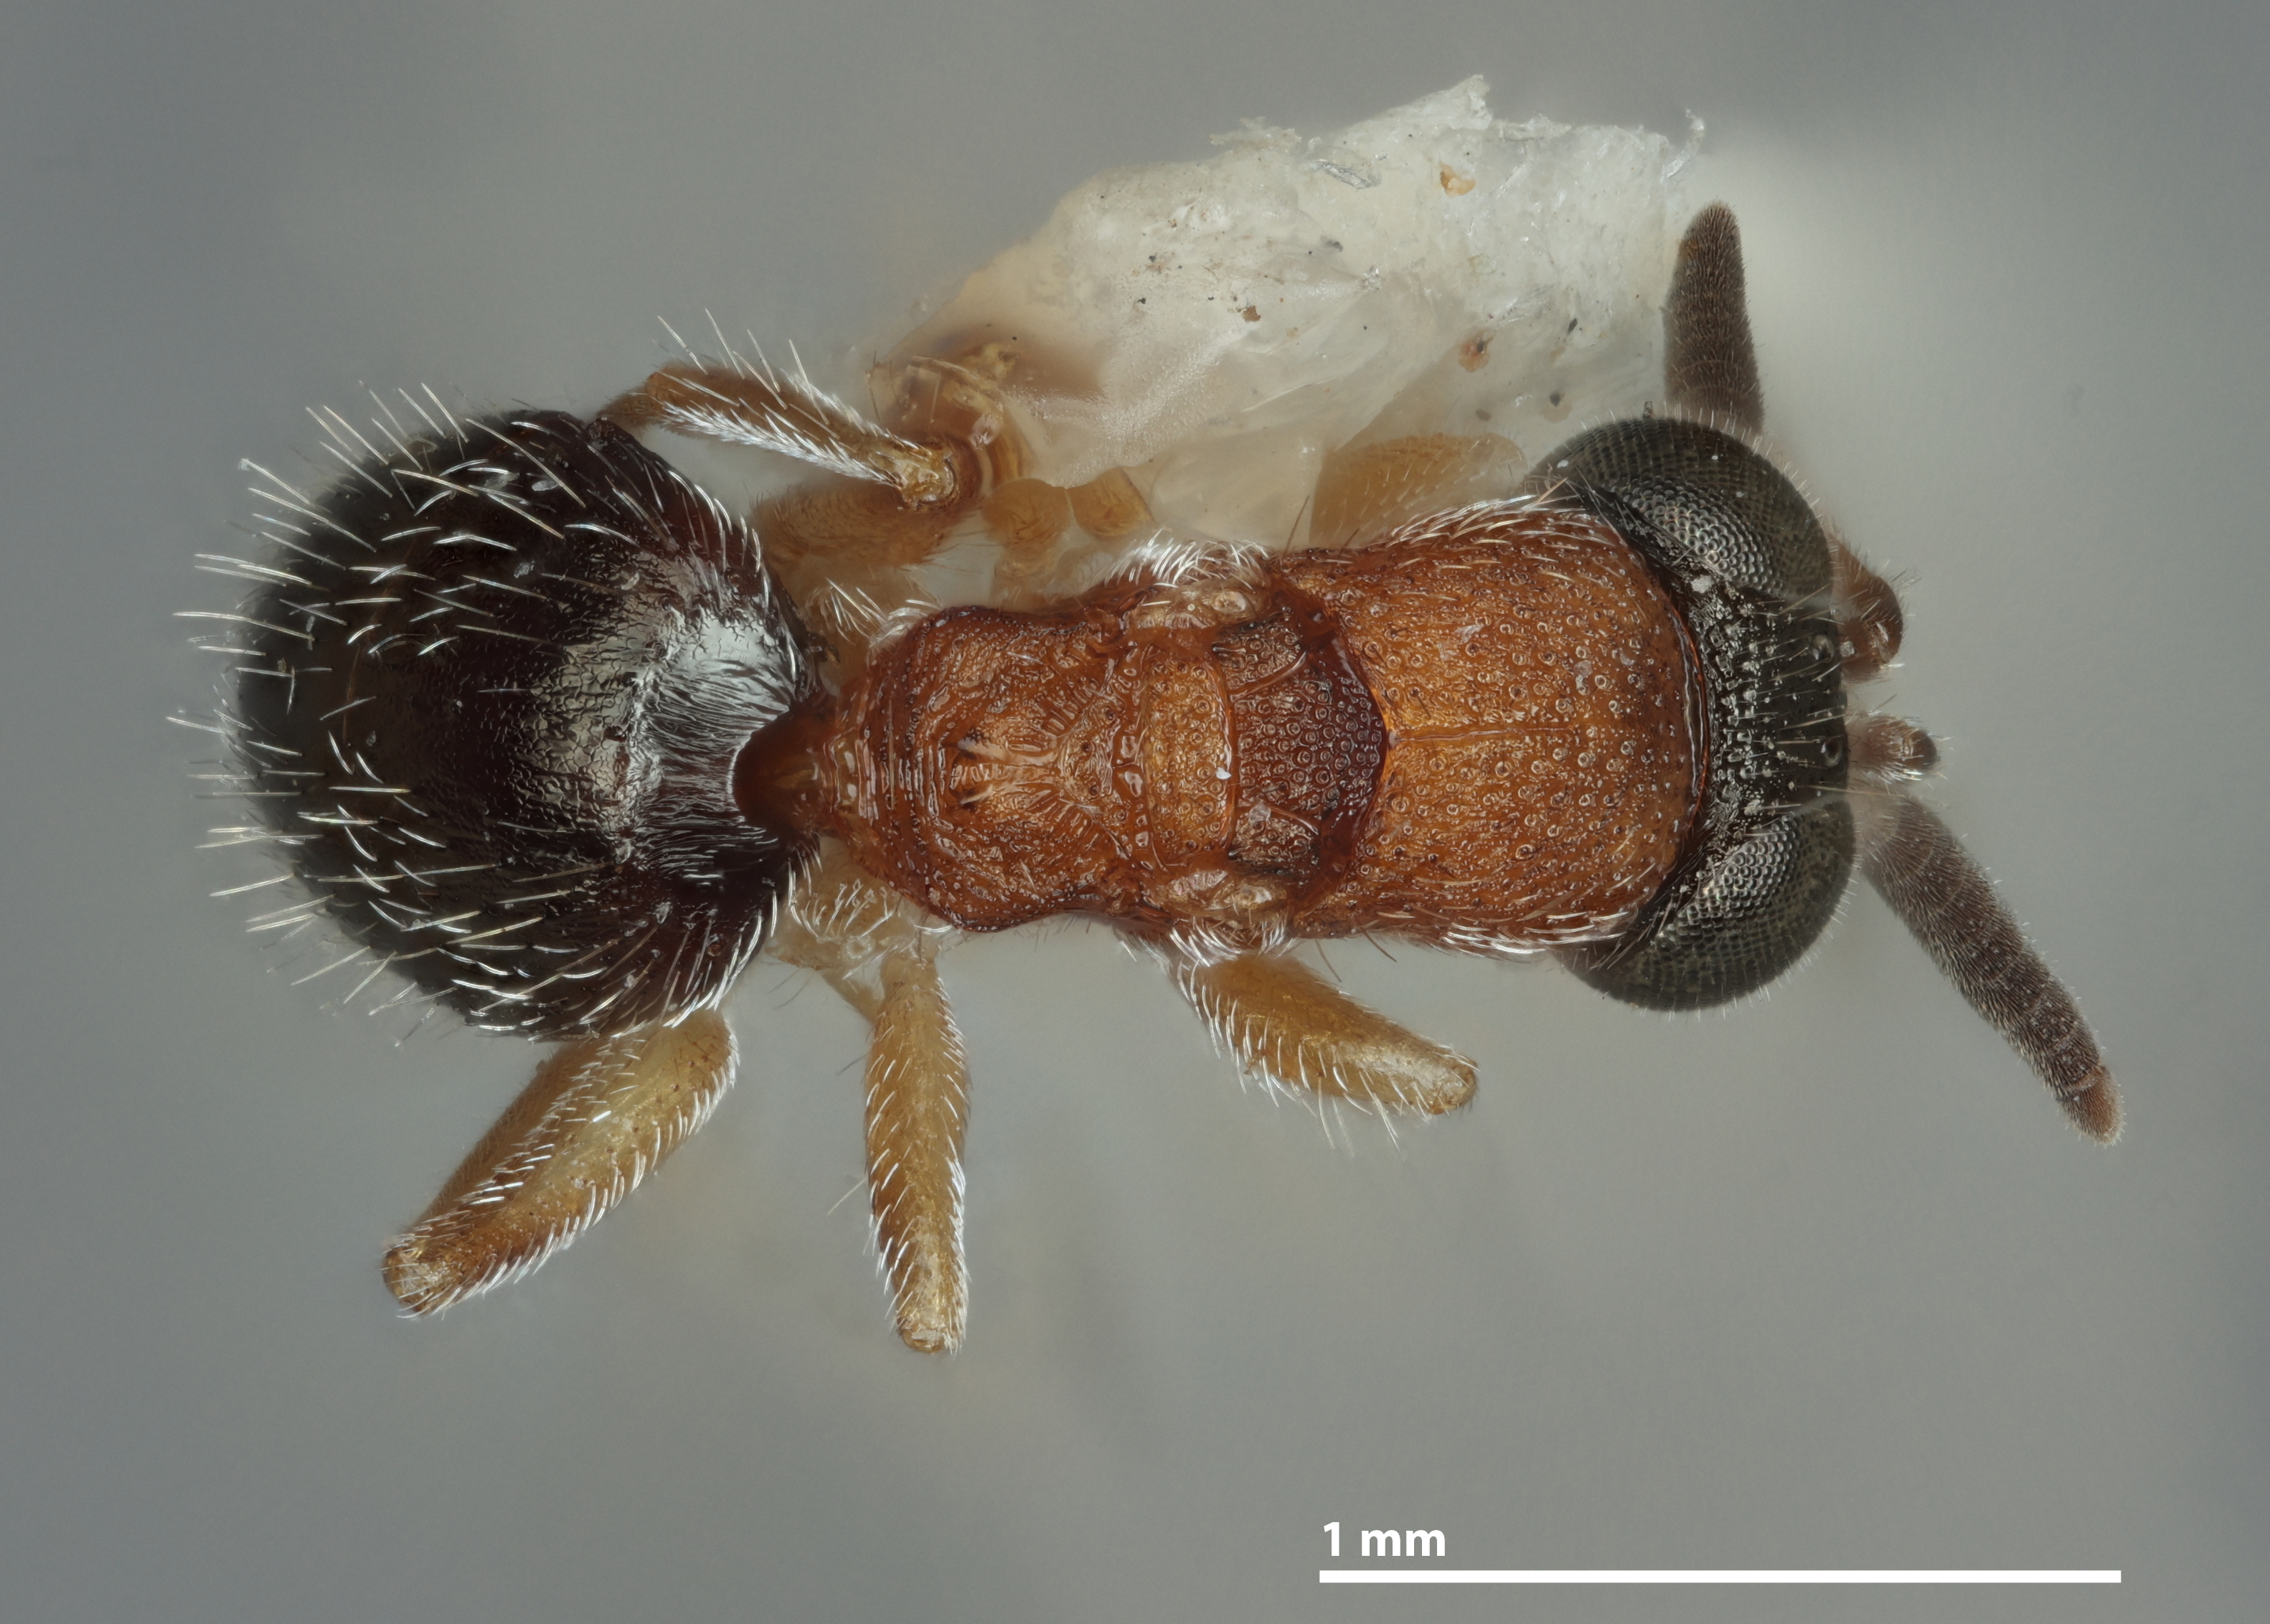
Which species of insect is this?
Baeosega torrida
